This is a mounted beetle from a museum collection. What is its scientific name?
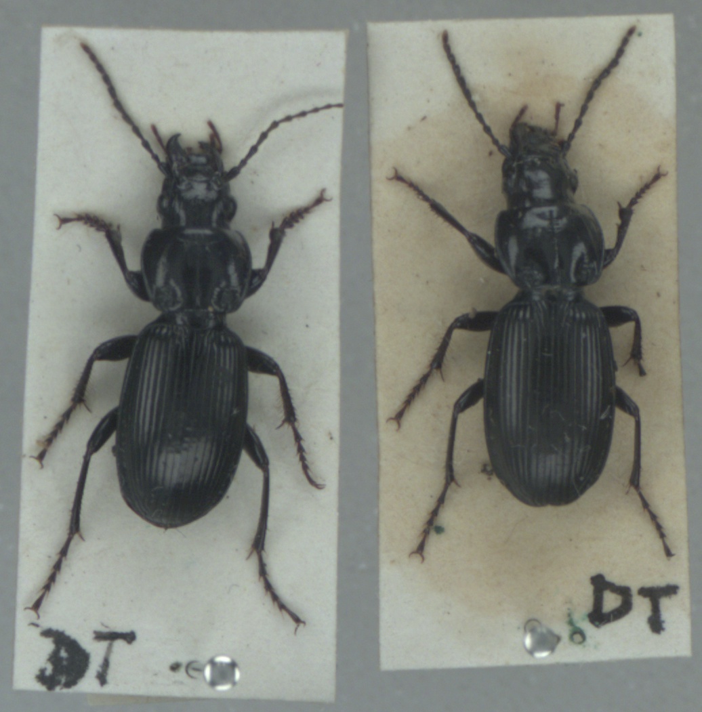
Pterostichus madidus
